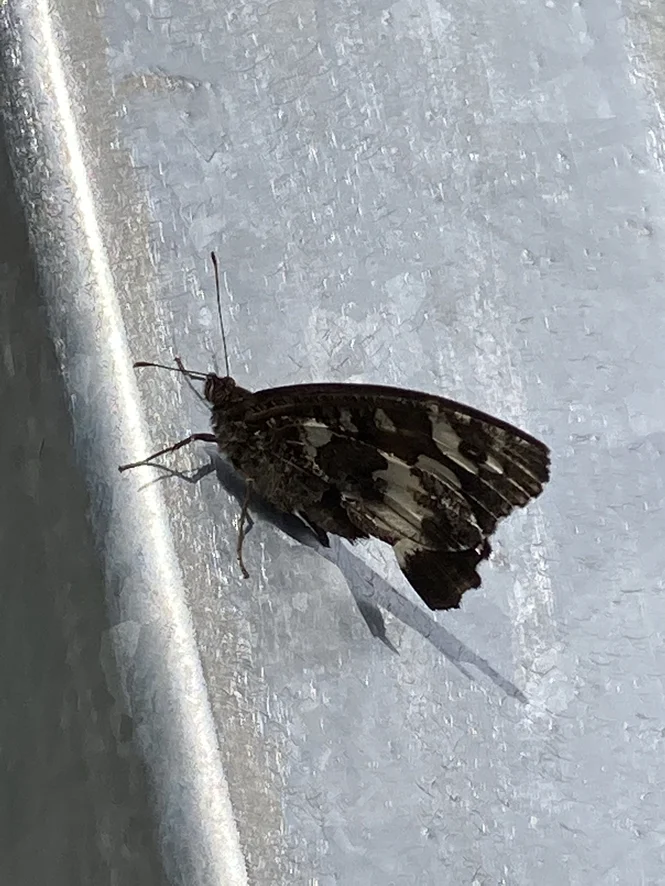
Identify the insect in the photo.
Brintesia circe
